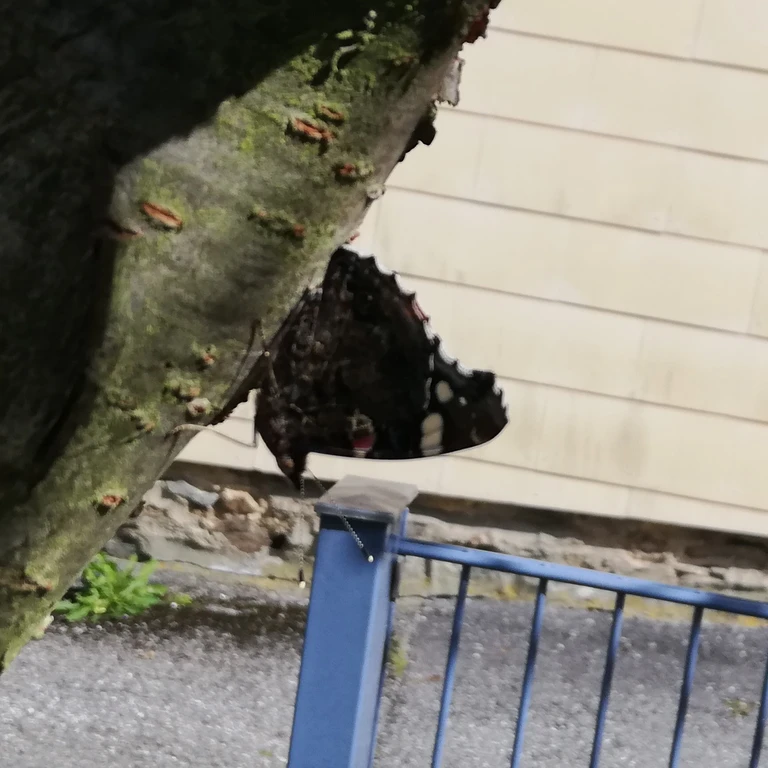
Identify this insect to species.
Vanessa atalanta
